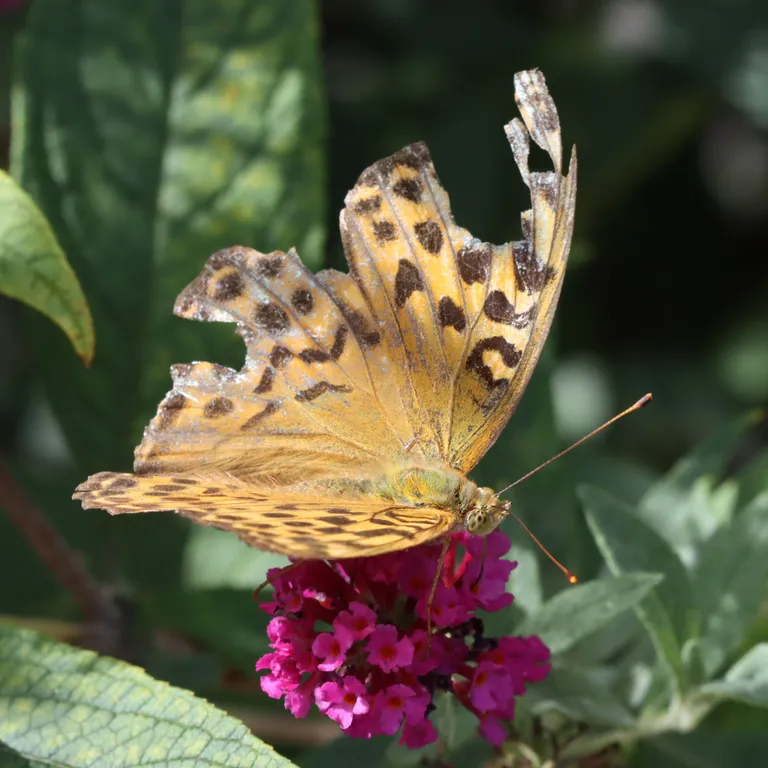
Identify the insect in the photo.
Argynnis paphia
